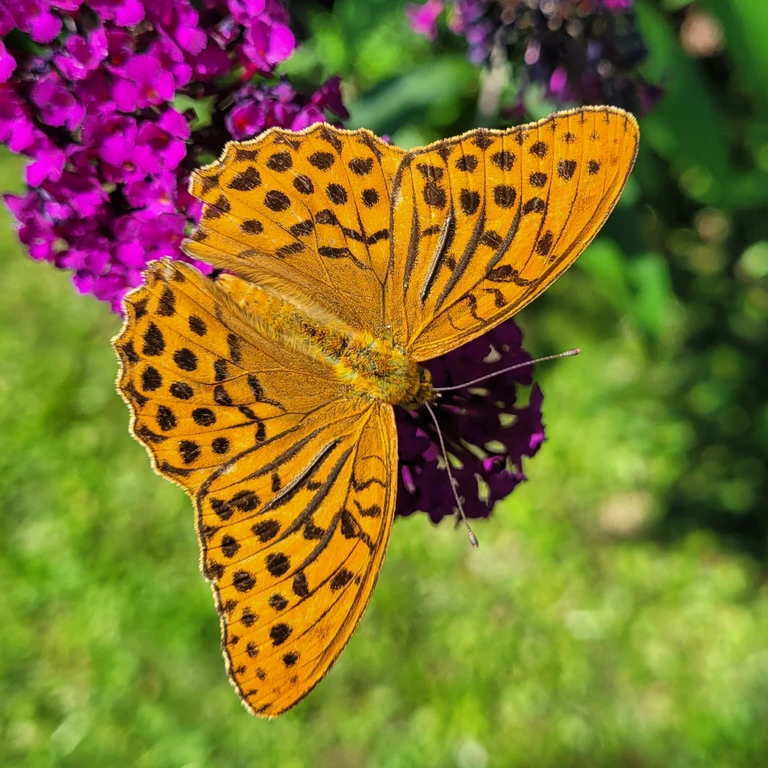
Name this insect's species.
Argynnis paphia
